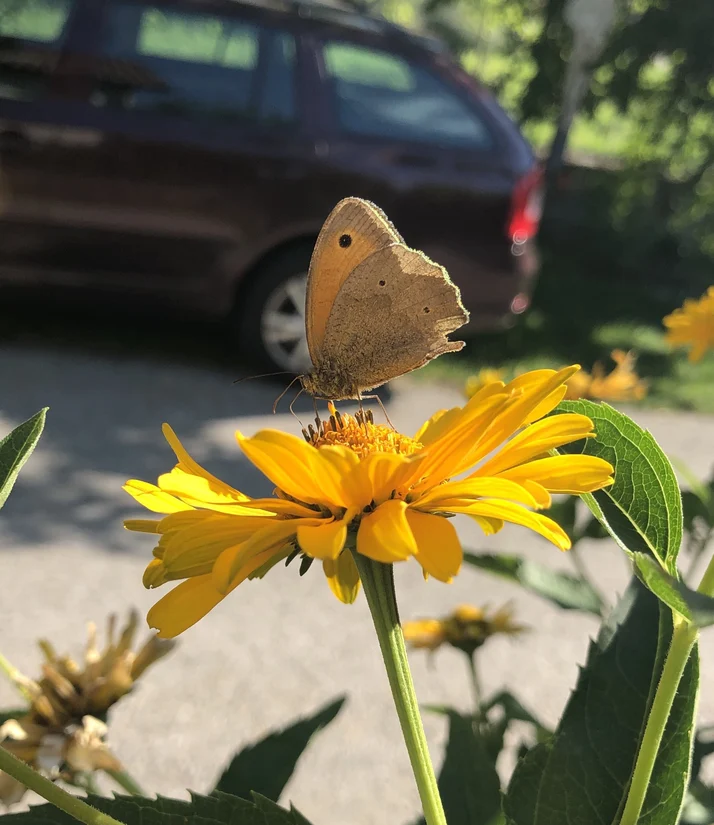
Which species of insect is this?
Maniola jurtina
